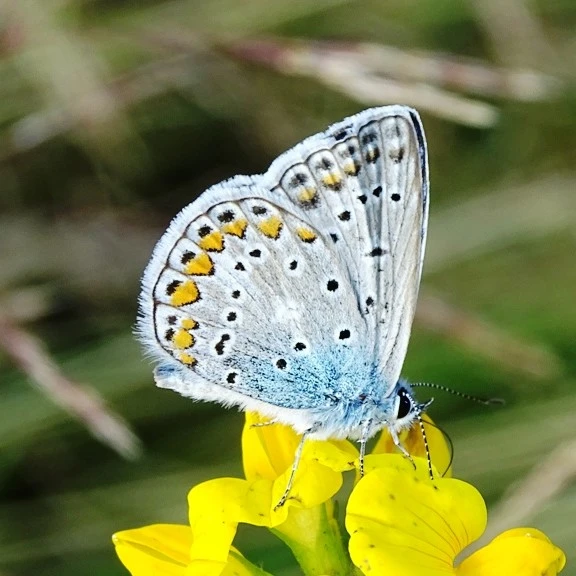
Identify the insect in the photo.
Polyommatus icarus
